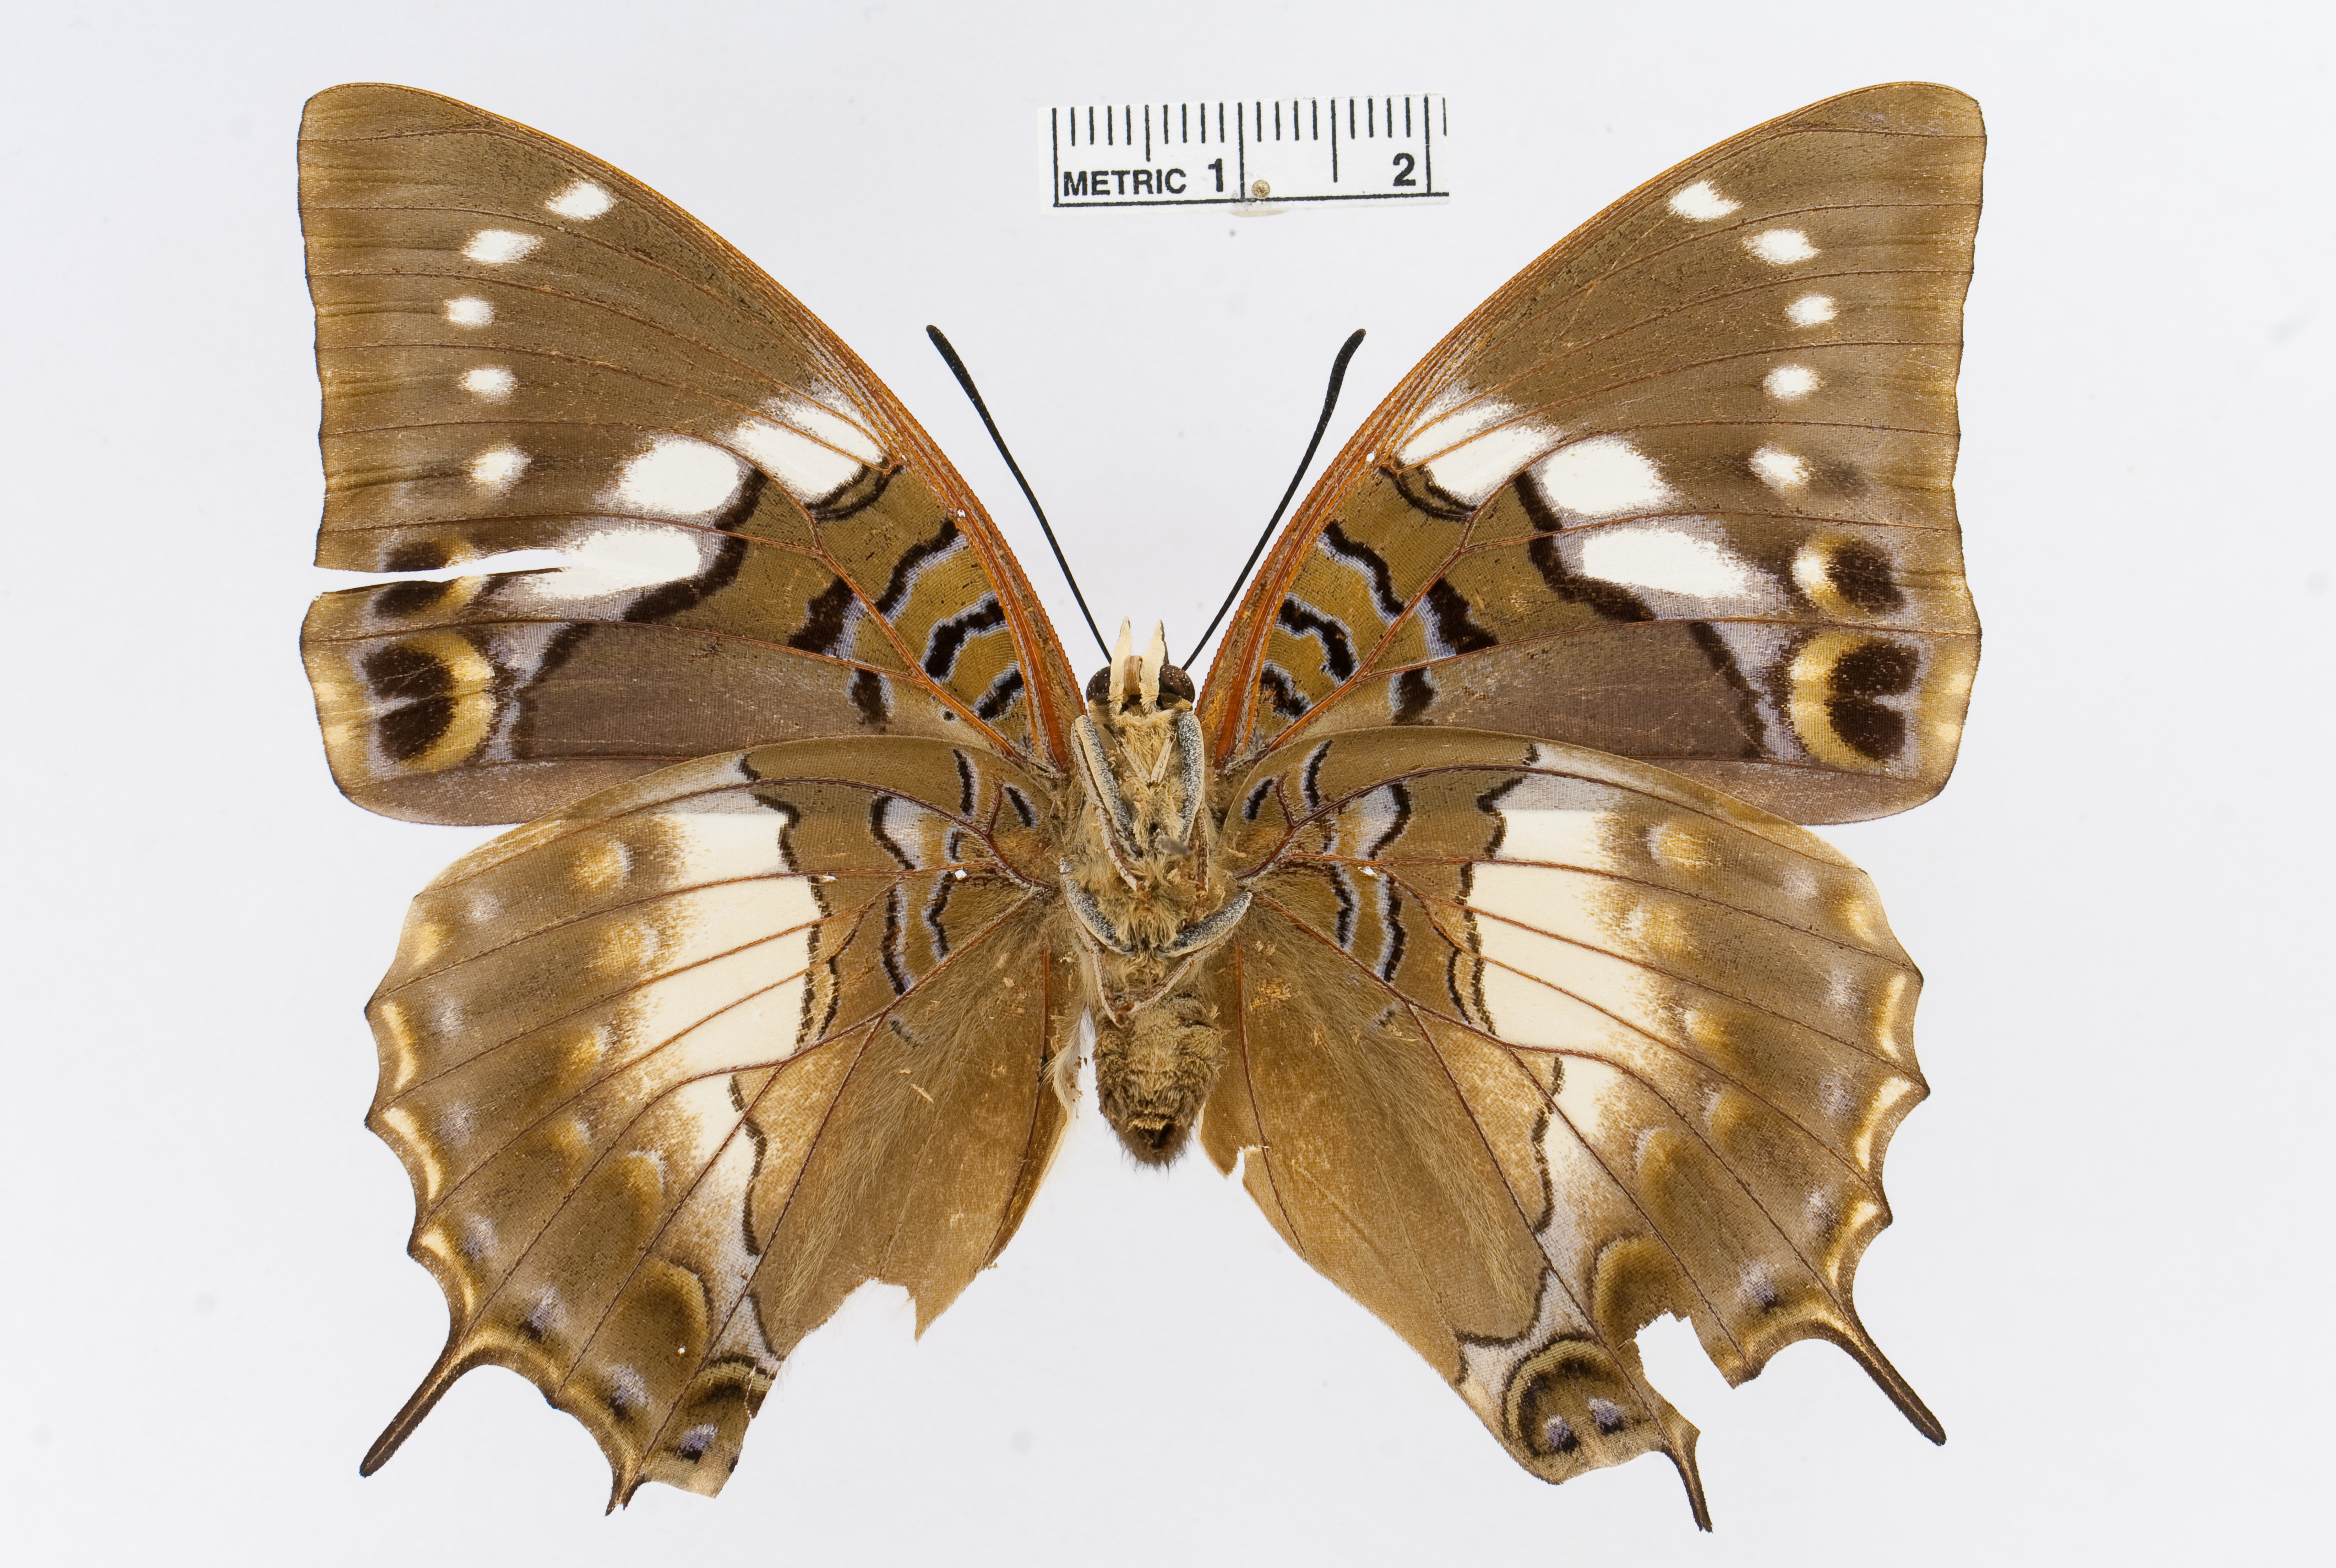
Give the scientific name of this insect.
Charaxes nandina
